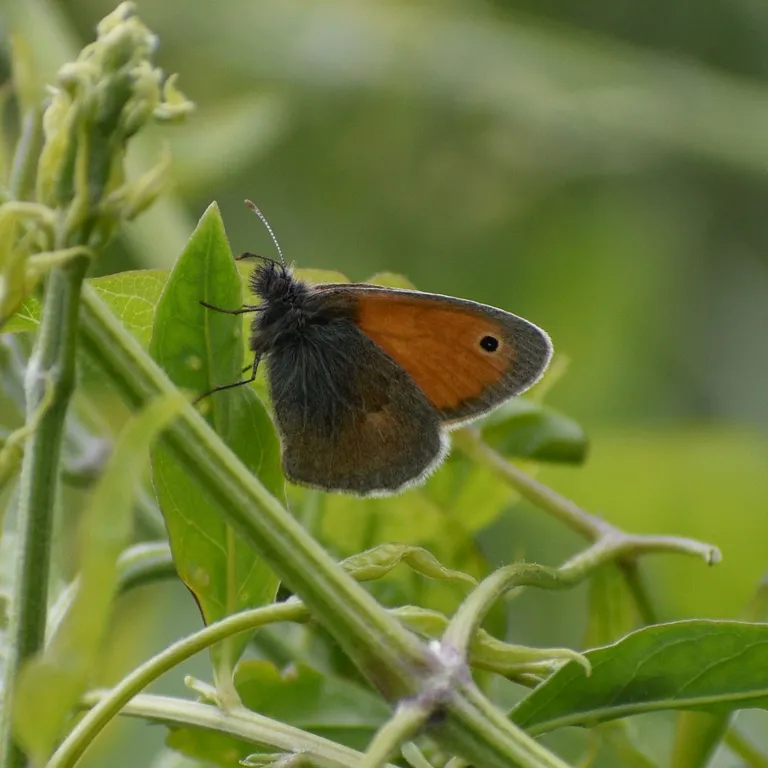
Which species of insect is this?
Coenonympha pamphilus
